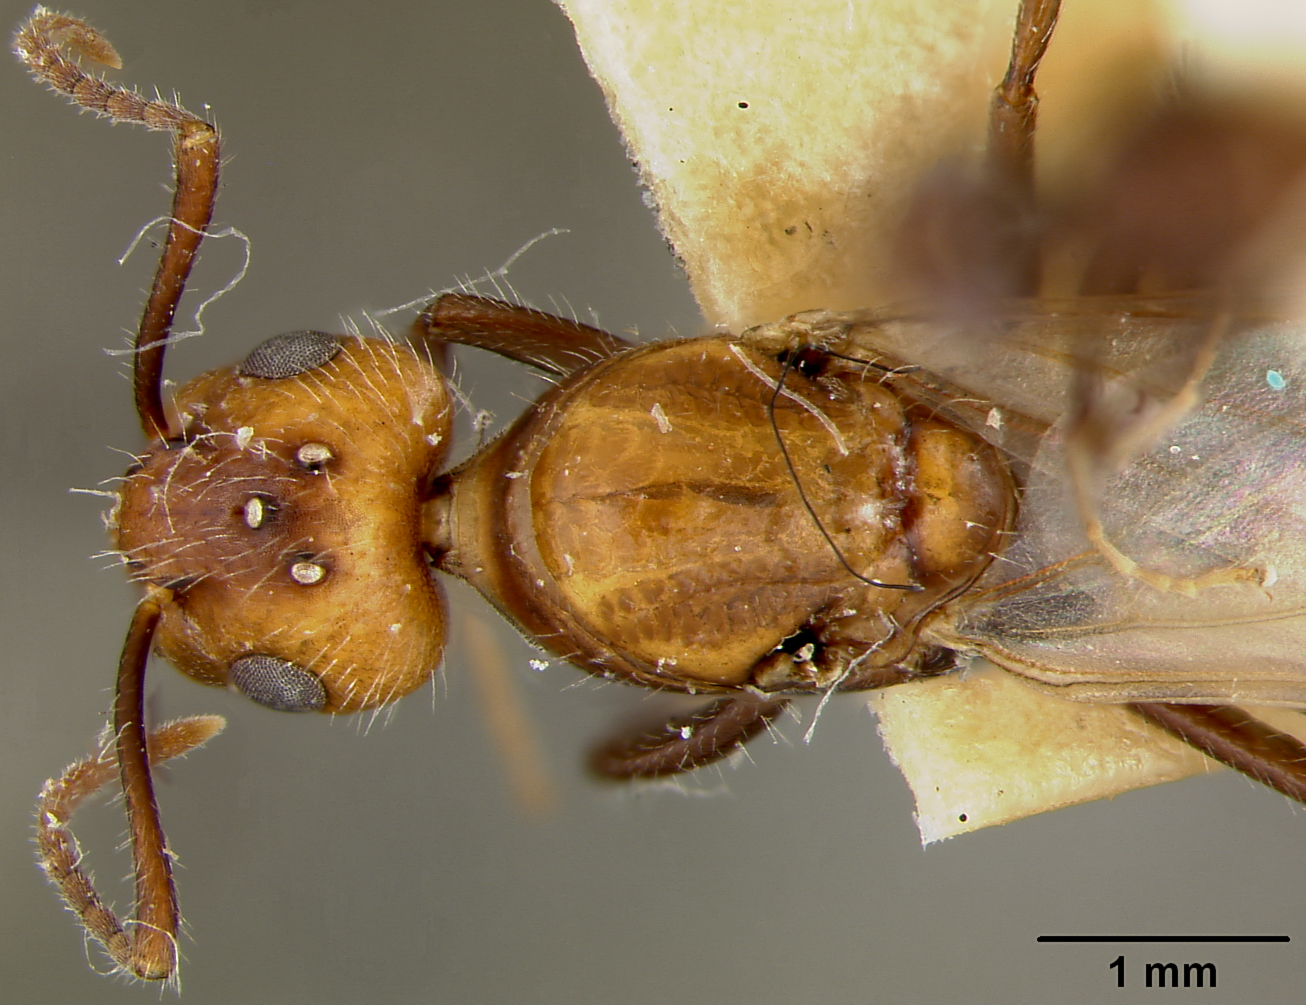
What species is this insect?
Camponotus sexguttatus
